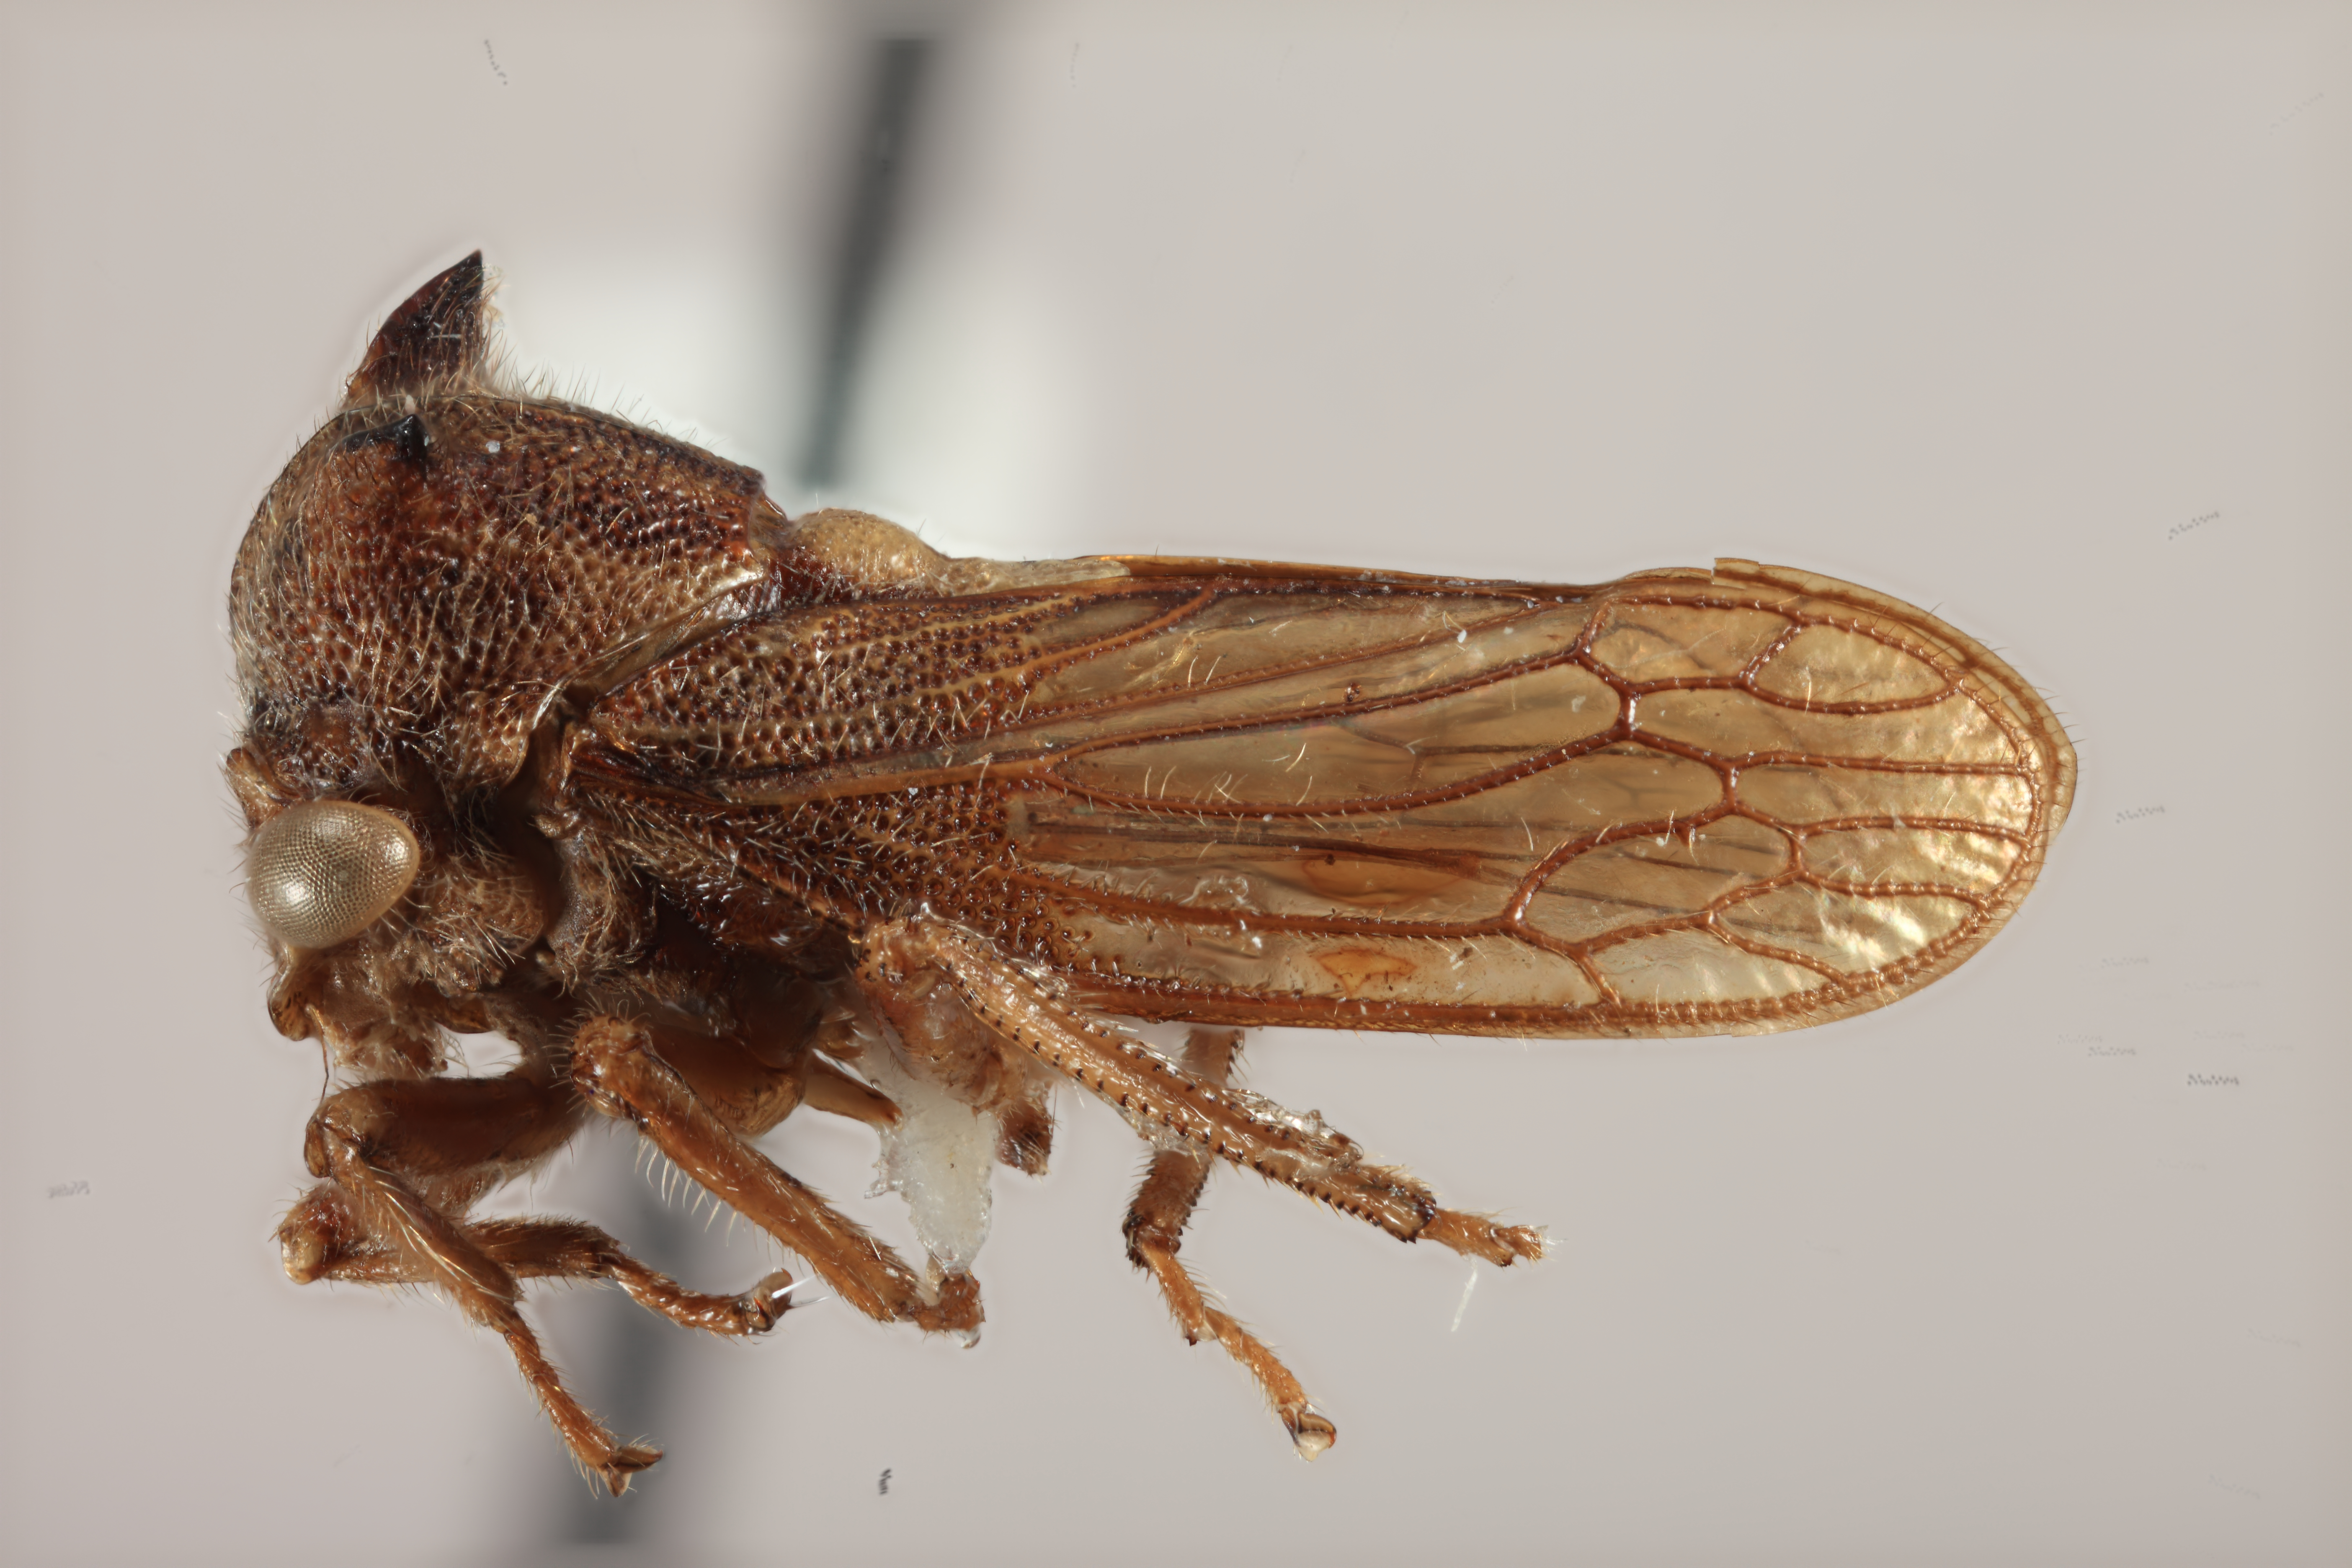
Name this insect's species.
Tolania damia
